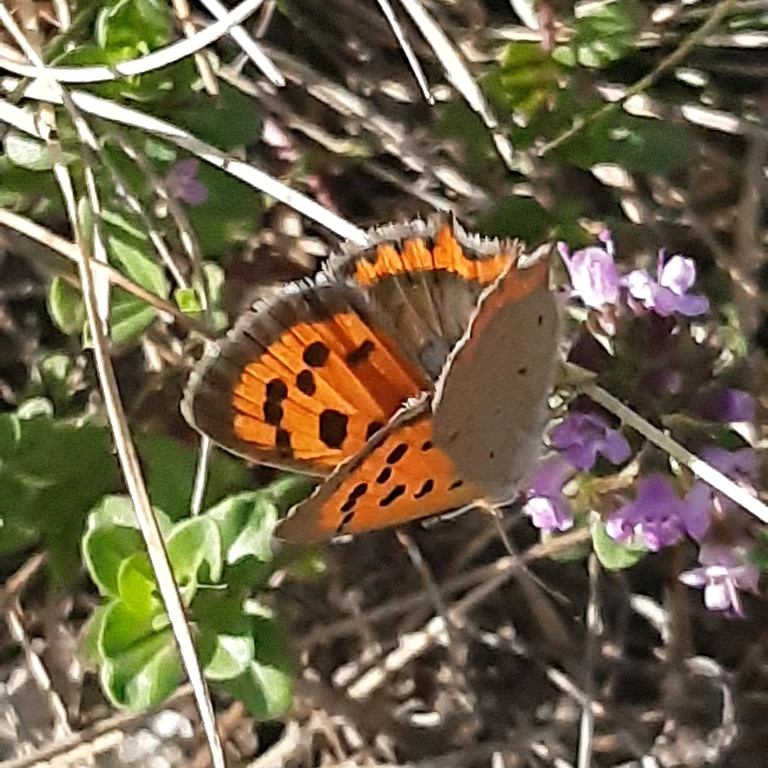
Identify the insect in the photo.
Lycaena phlaeas
